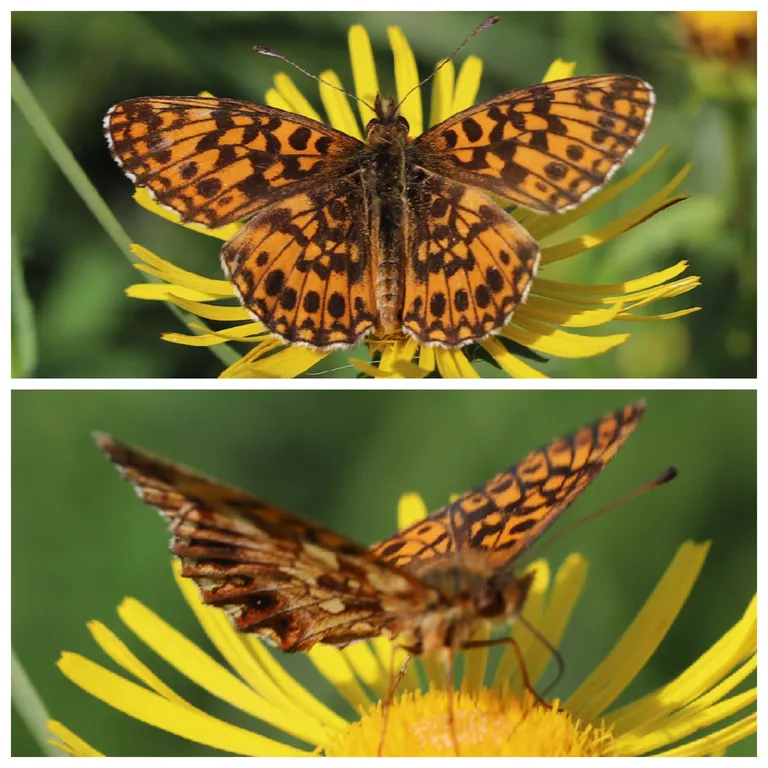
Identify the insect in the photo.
Boloria dia
